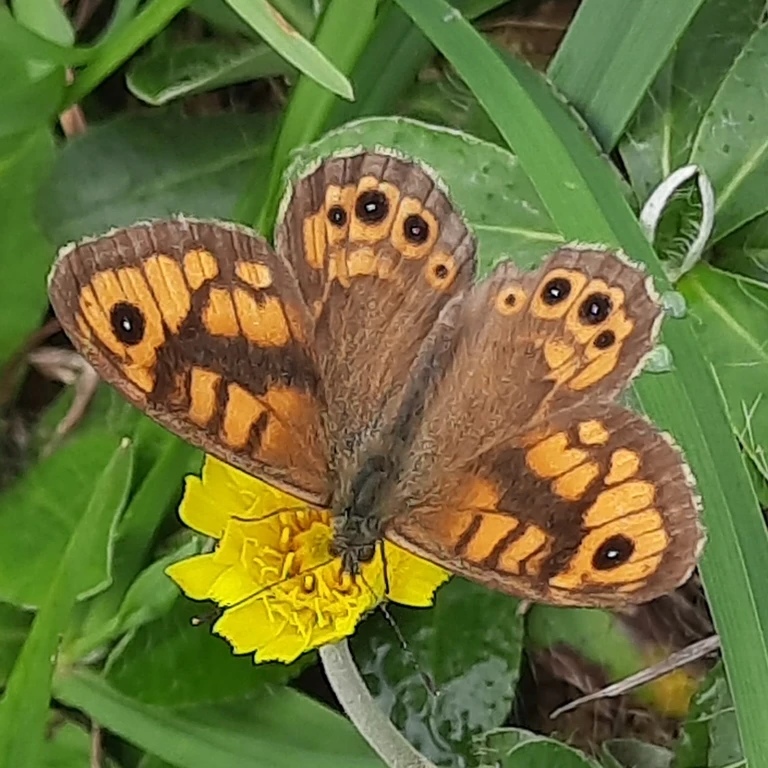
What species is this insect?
Lasiommata megera (also Pararge megera)
